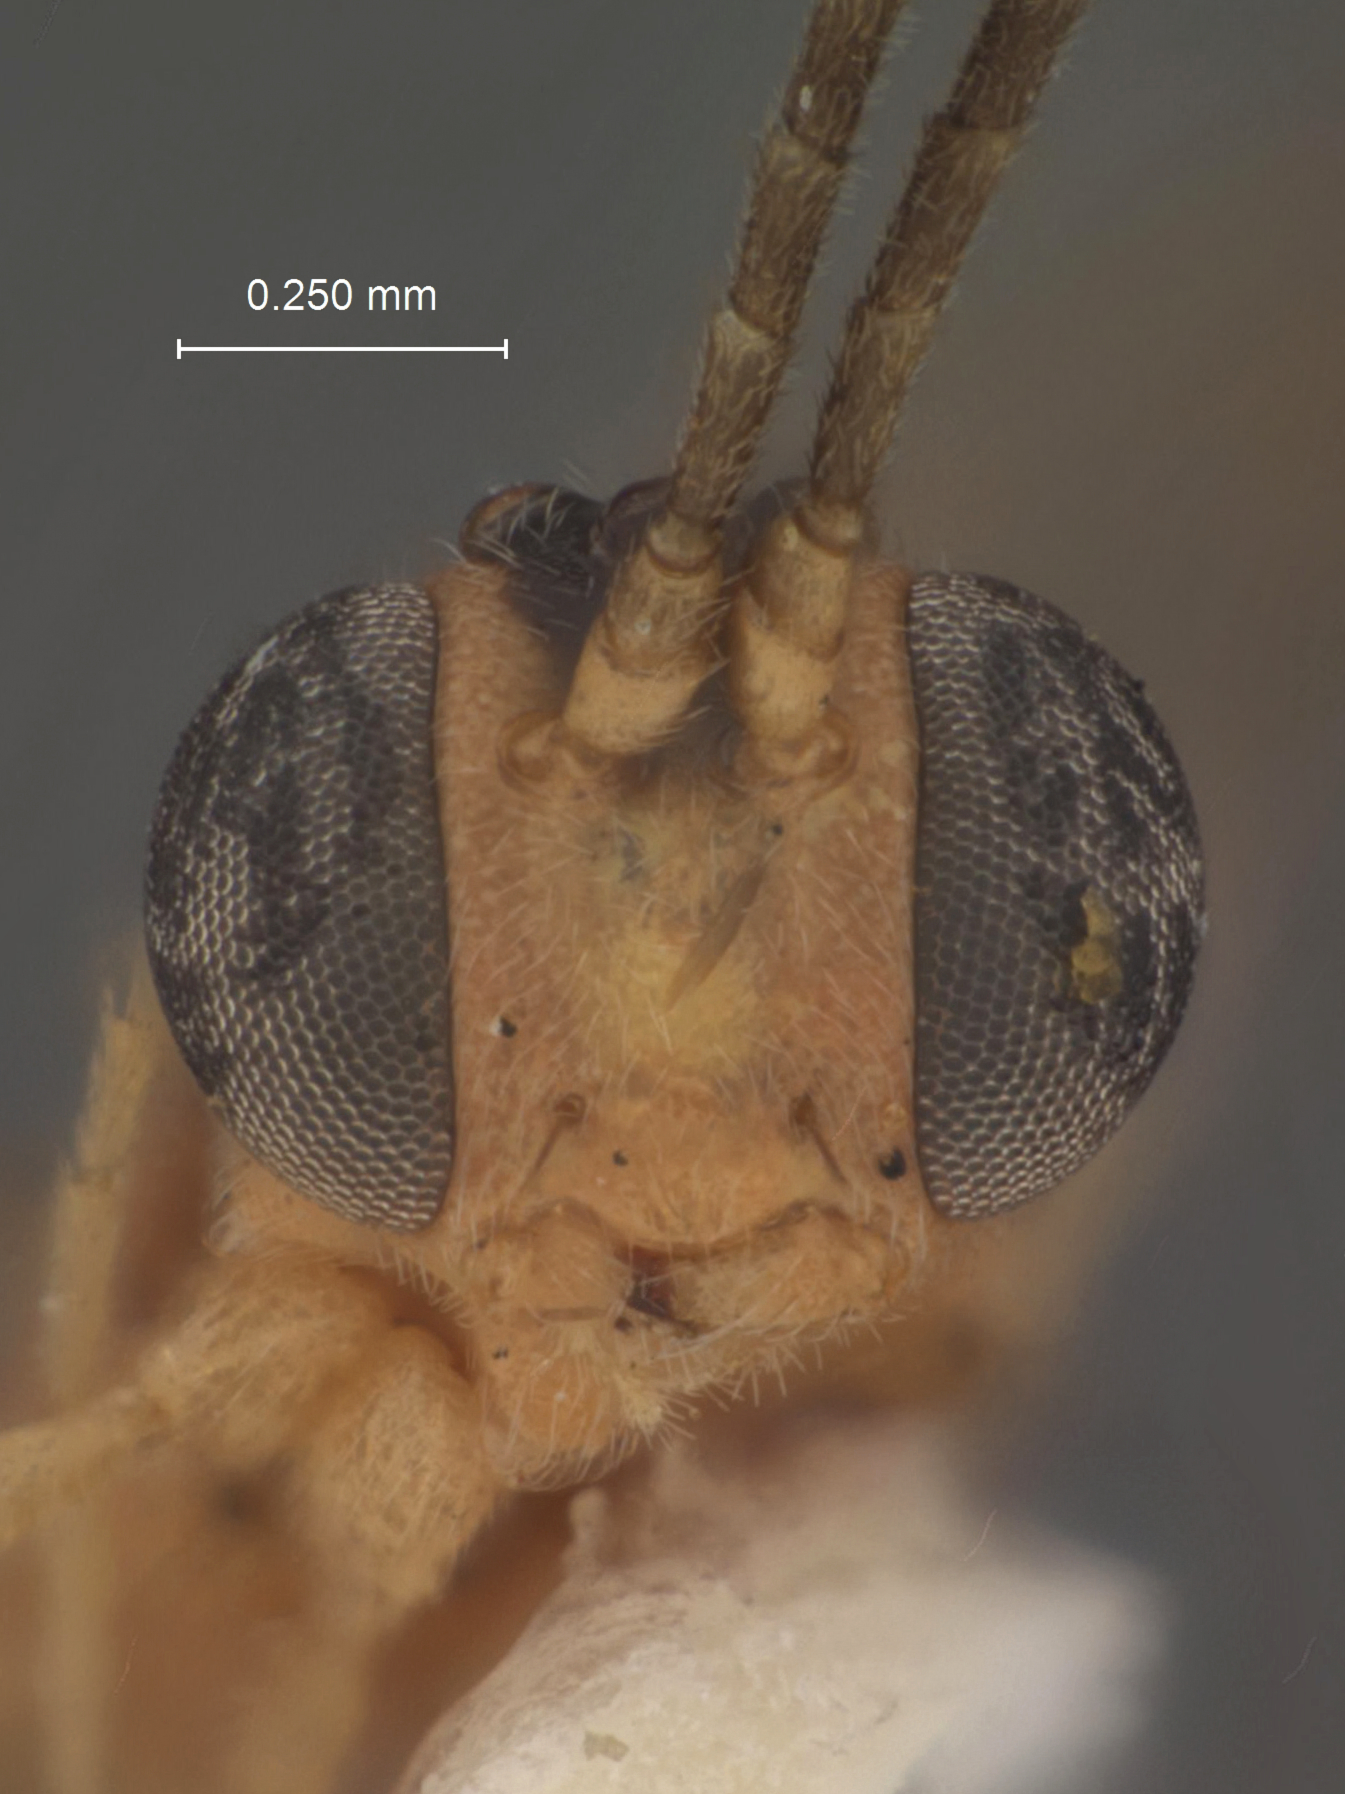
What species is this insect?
Temelucha marylandica
